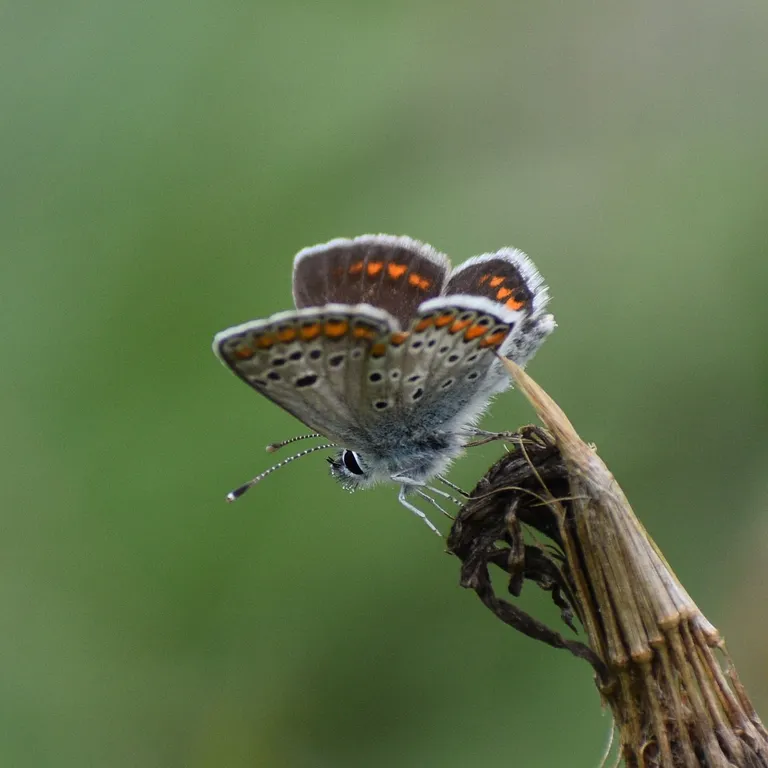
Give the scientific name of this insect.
Aricia agestis/artaxerxes
